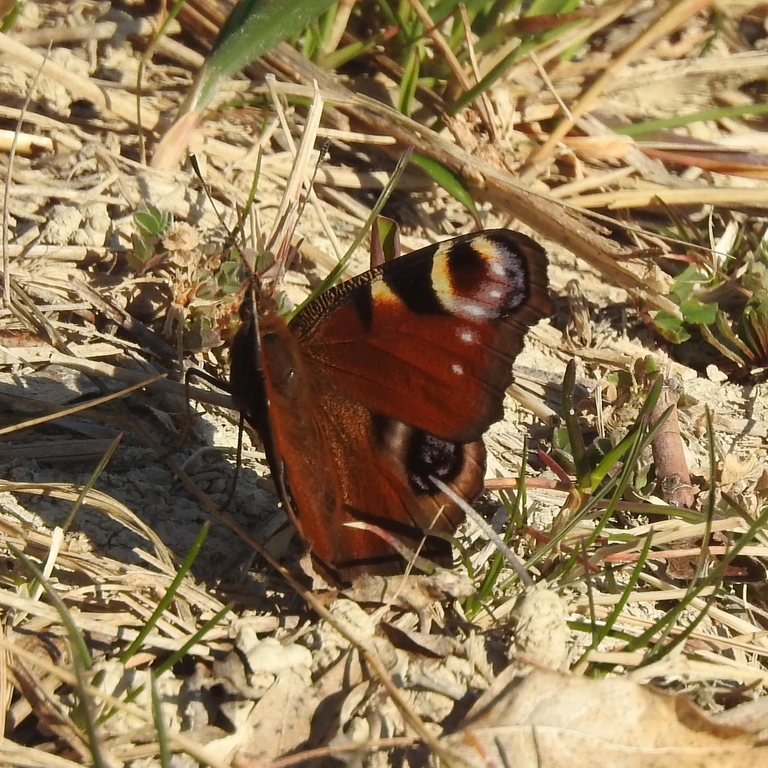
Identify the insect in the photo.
Aglais io
